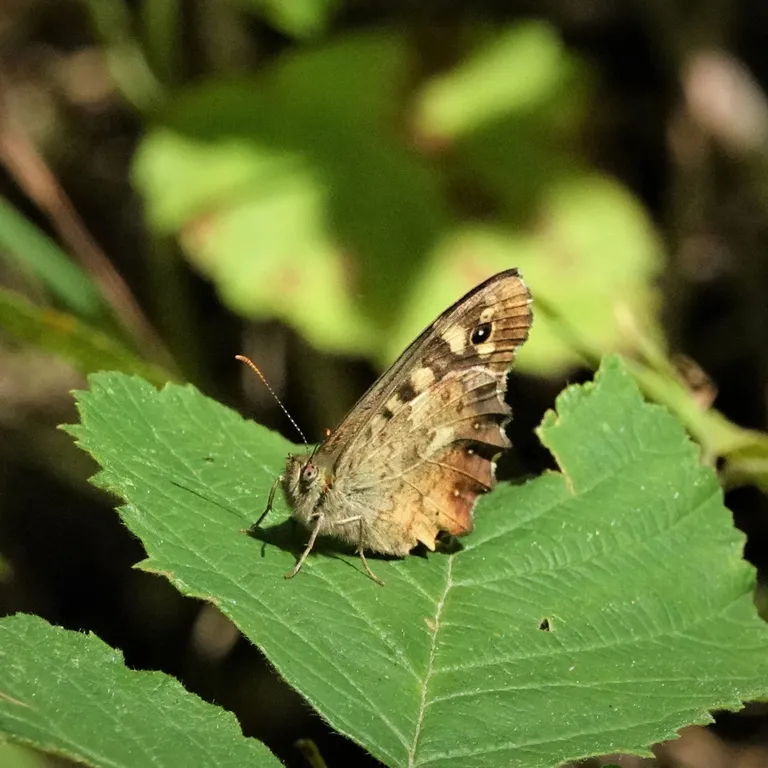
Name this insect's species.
Pararge aegeria
